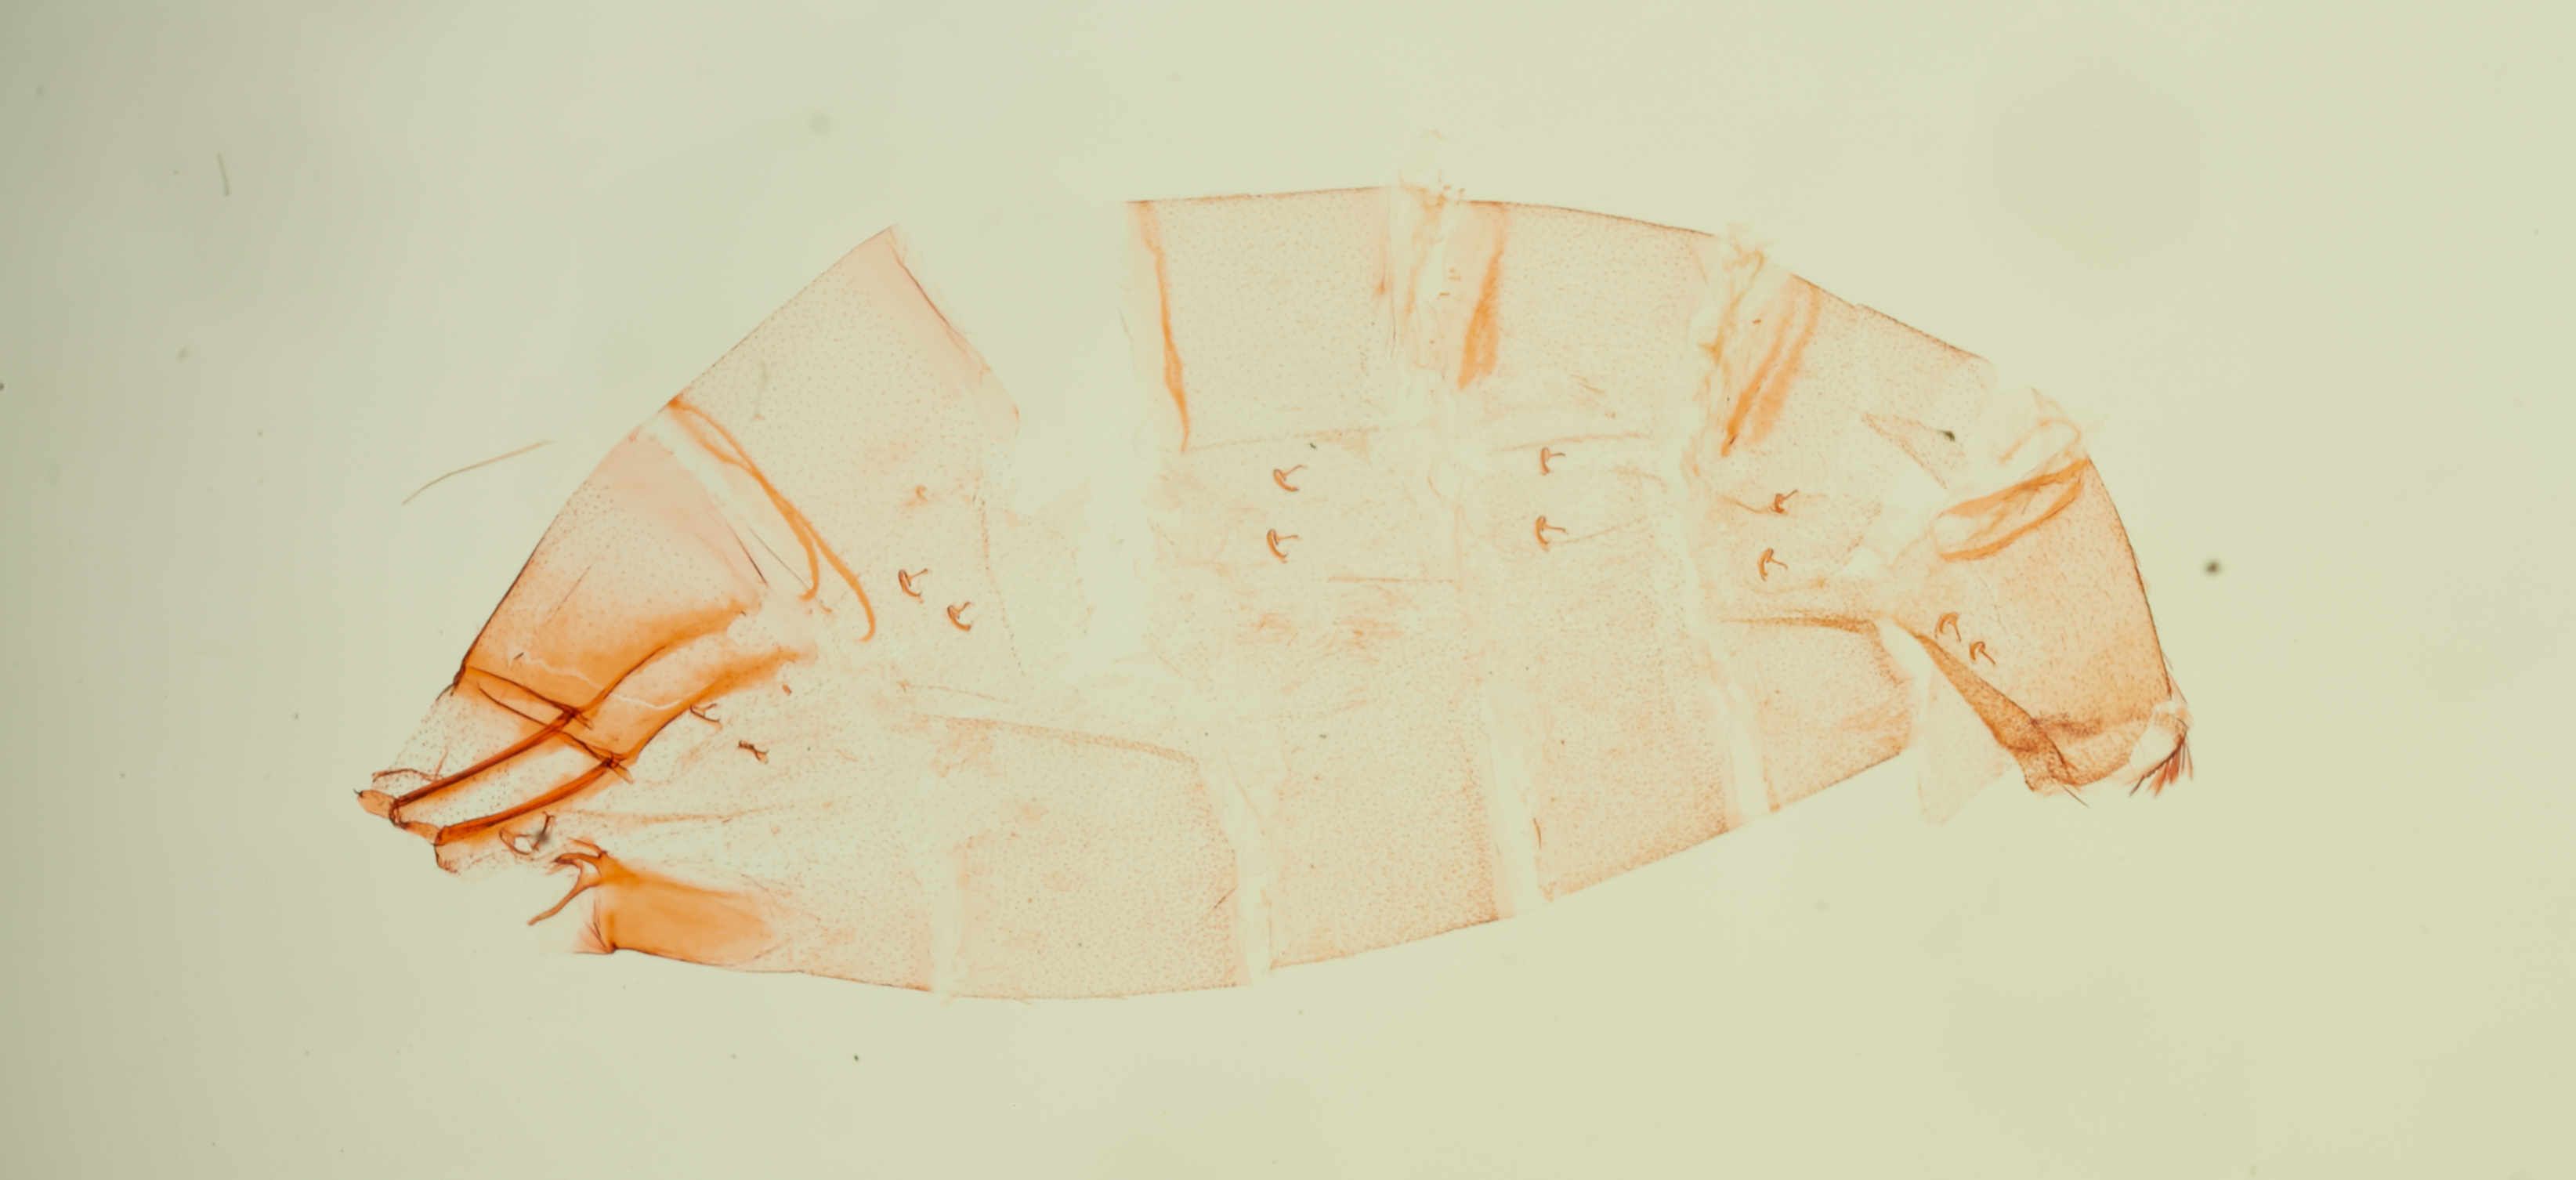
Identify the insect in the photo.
Stenoma striatella
